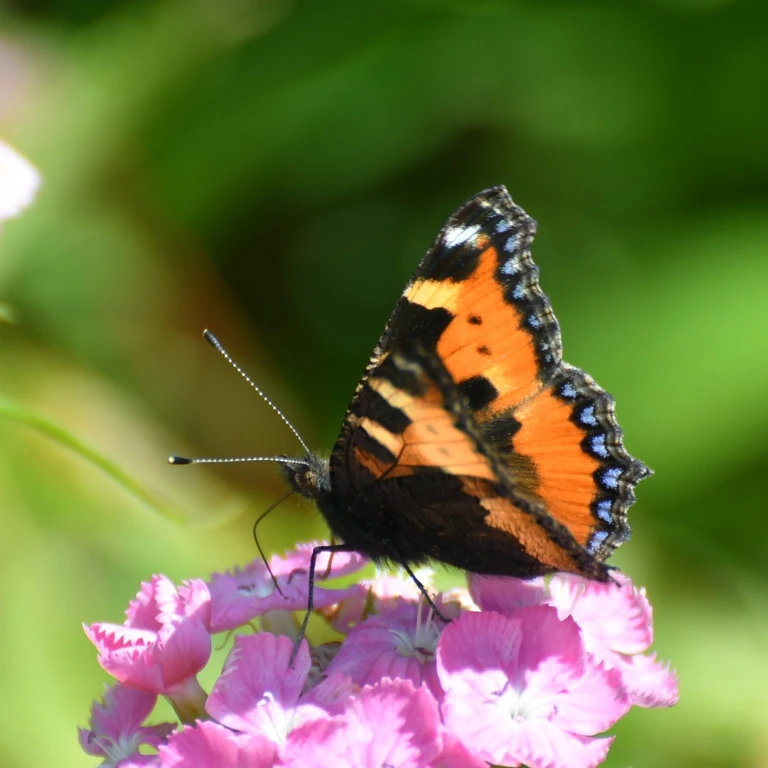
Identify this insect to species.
Aglais urticae
